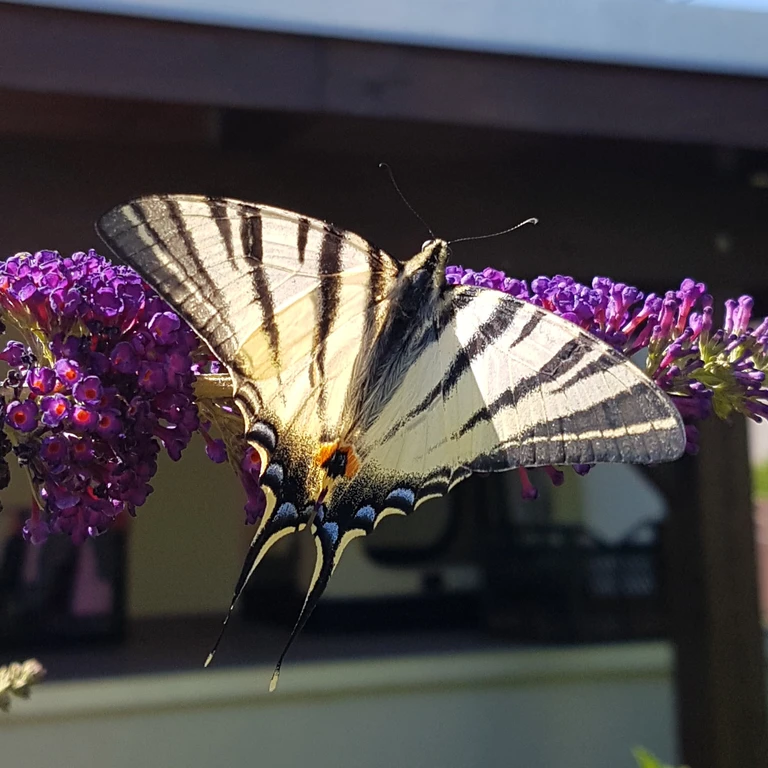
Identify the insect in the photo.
Iphiclides podalirius
